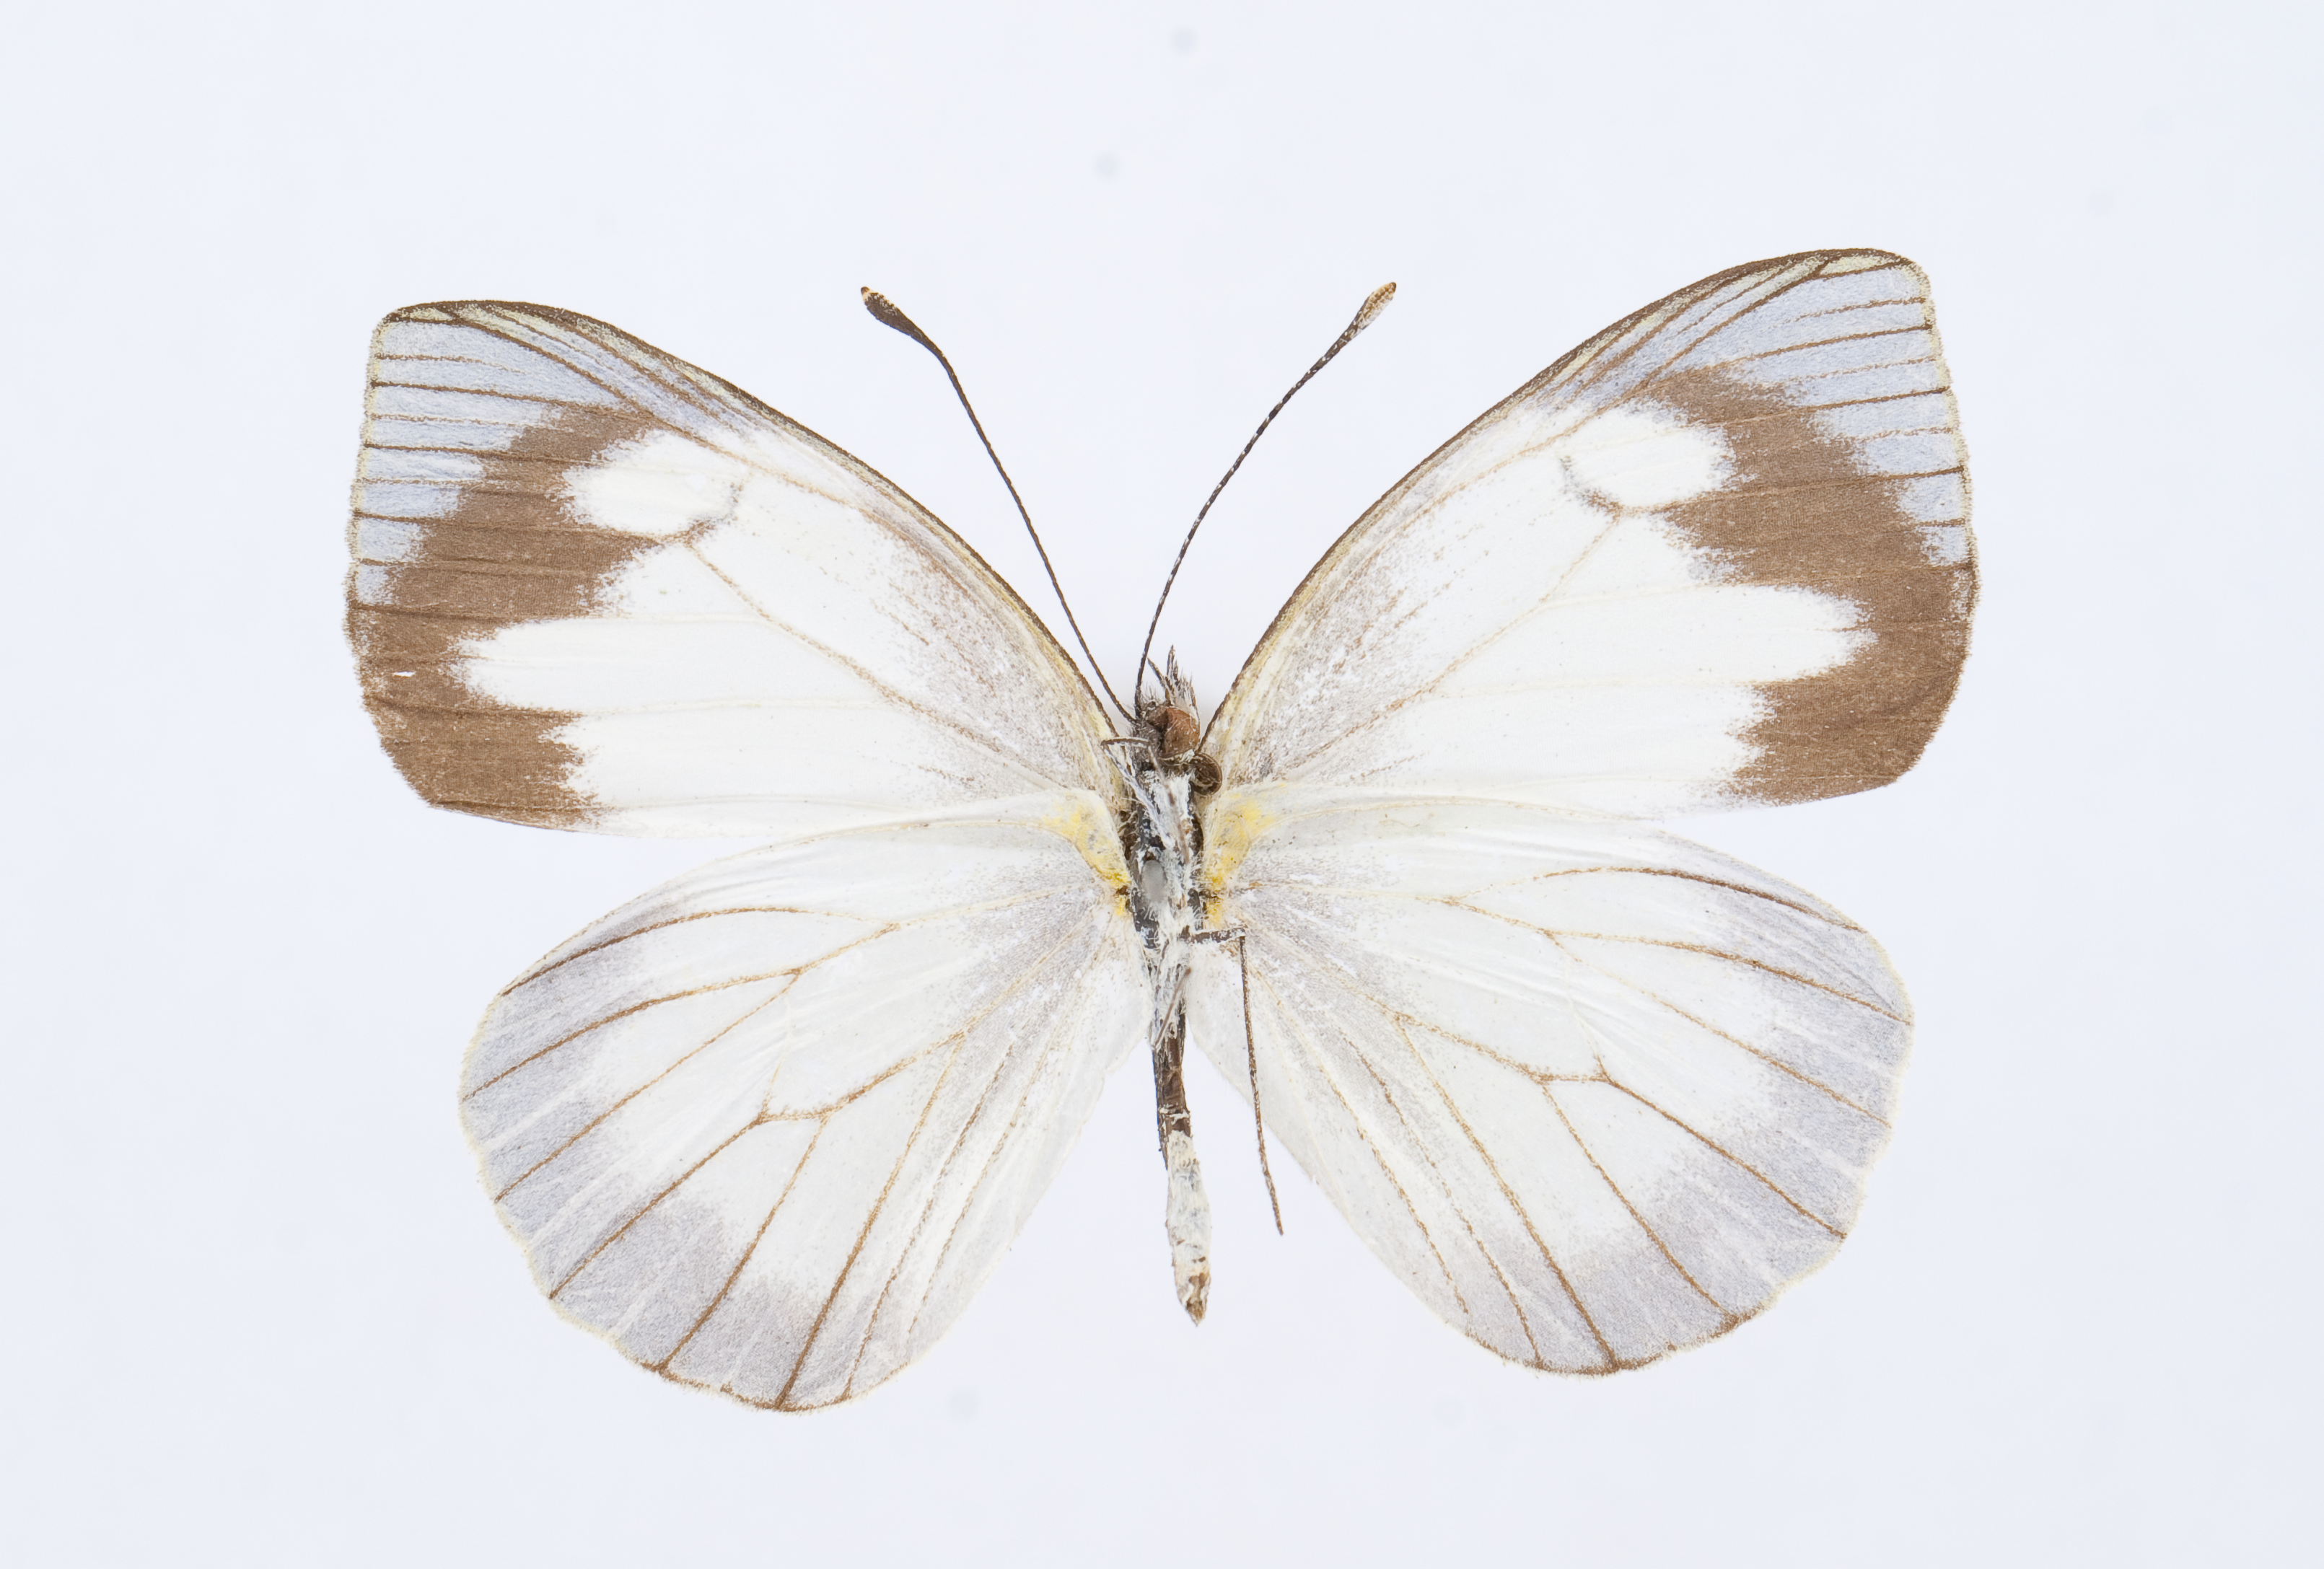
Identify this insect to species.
Leptophobia olympia
